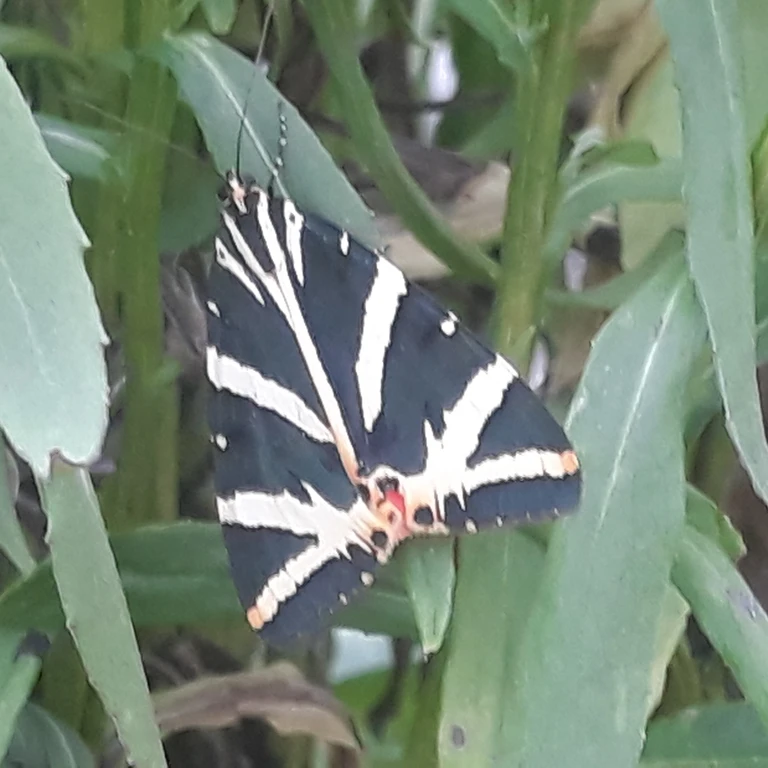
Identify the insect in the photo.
Euplagia quadripunctaria
